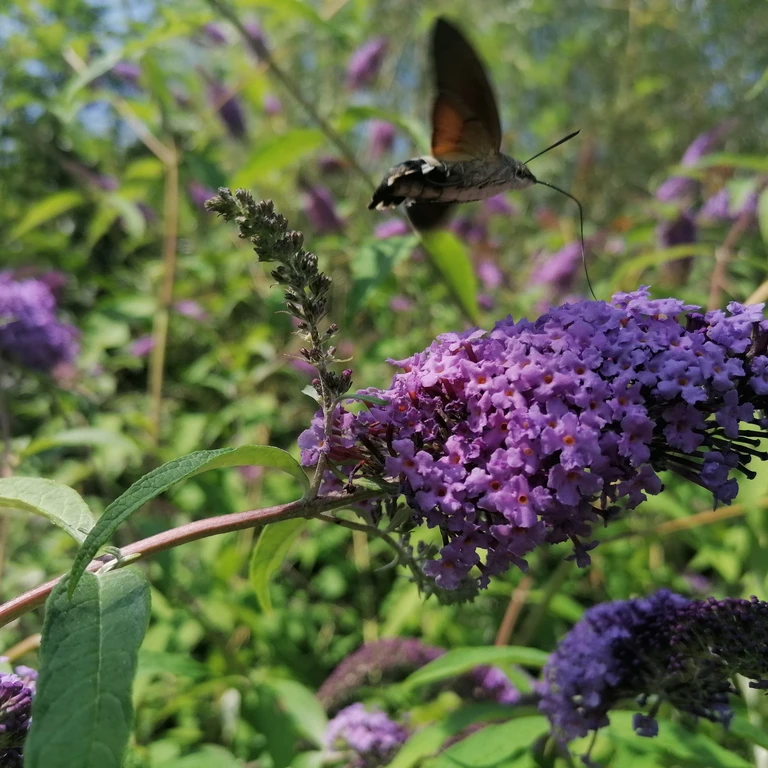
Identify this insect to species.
Macroglossum stellatarum
